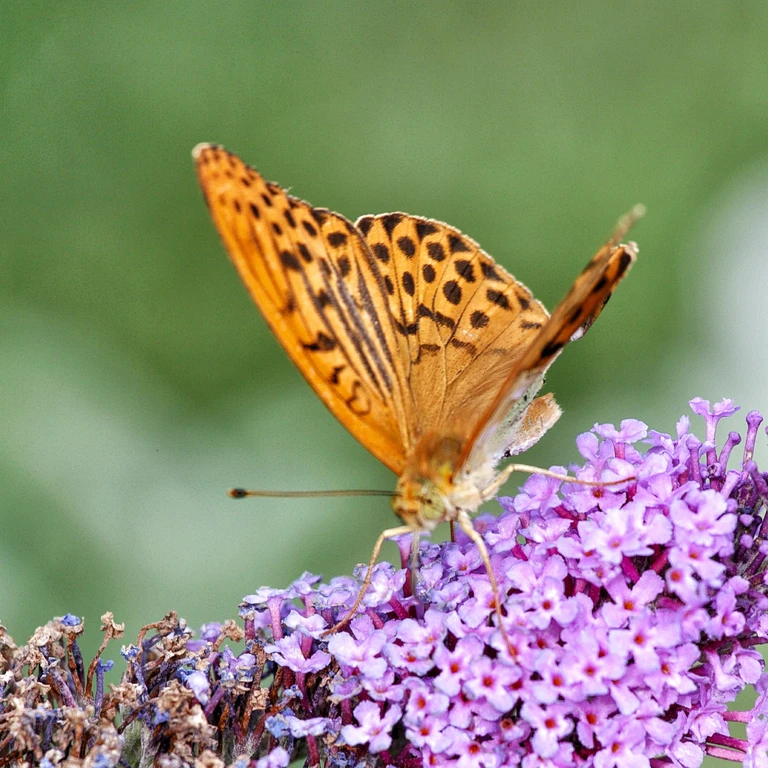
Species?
Argynnis paphia
